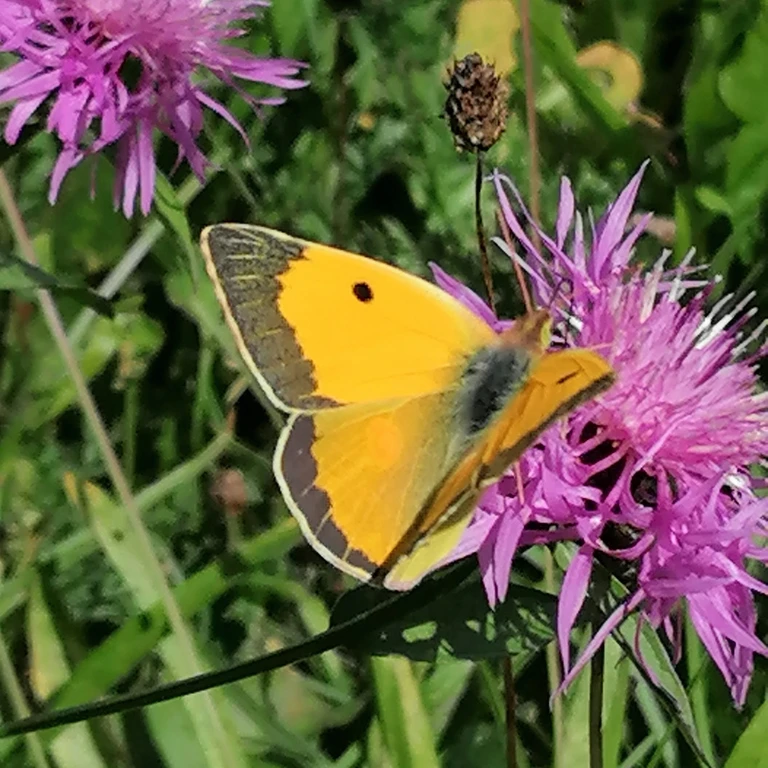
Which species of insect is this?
Colias croceus
